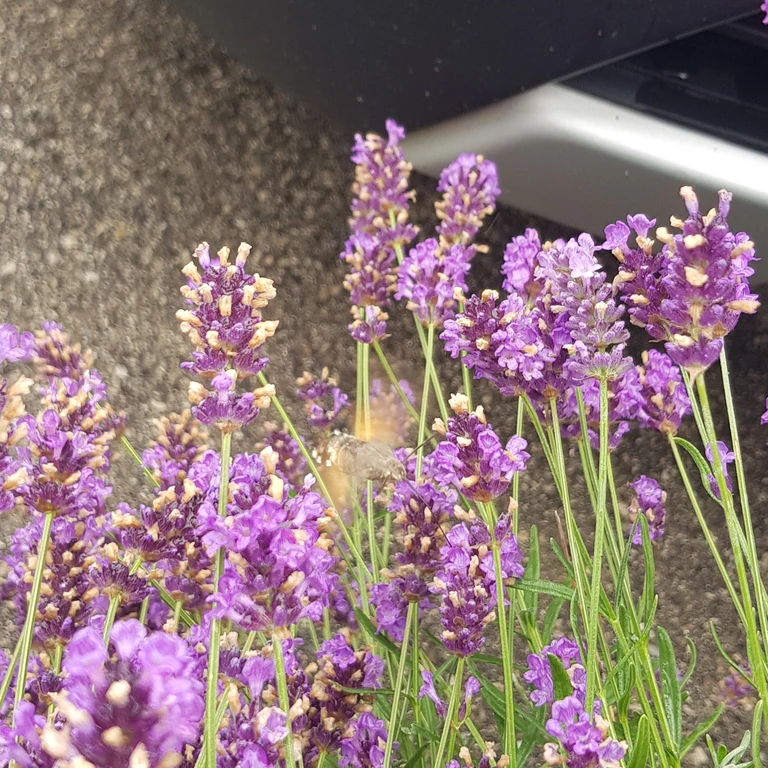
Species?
Macroglossum stellatarum
